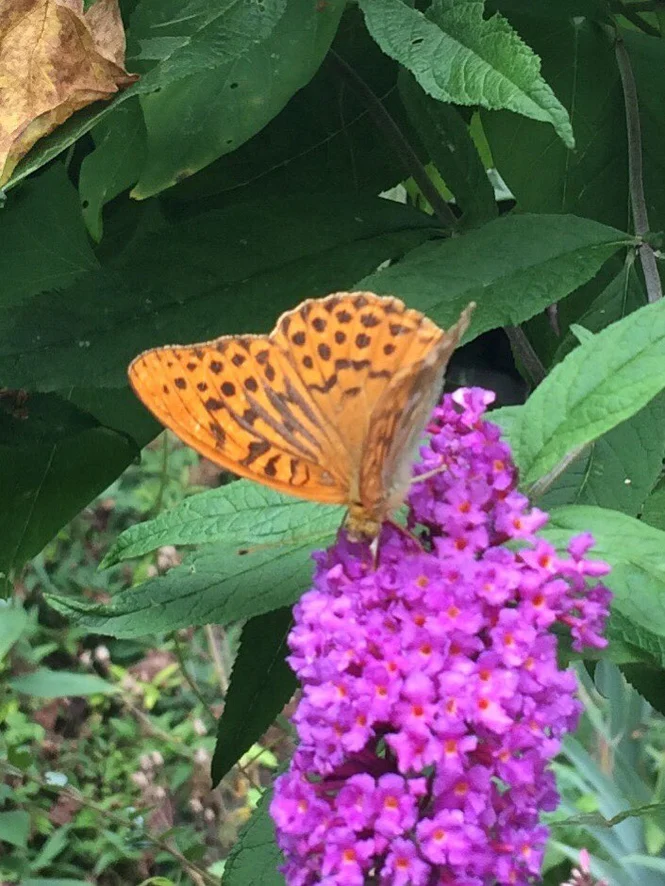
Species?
Argynnis paphia
